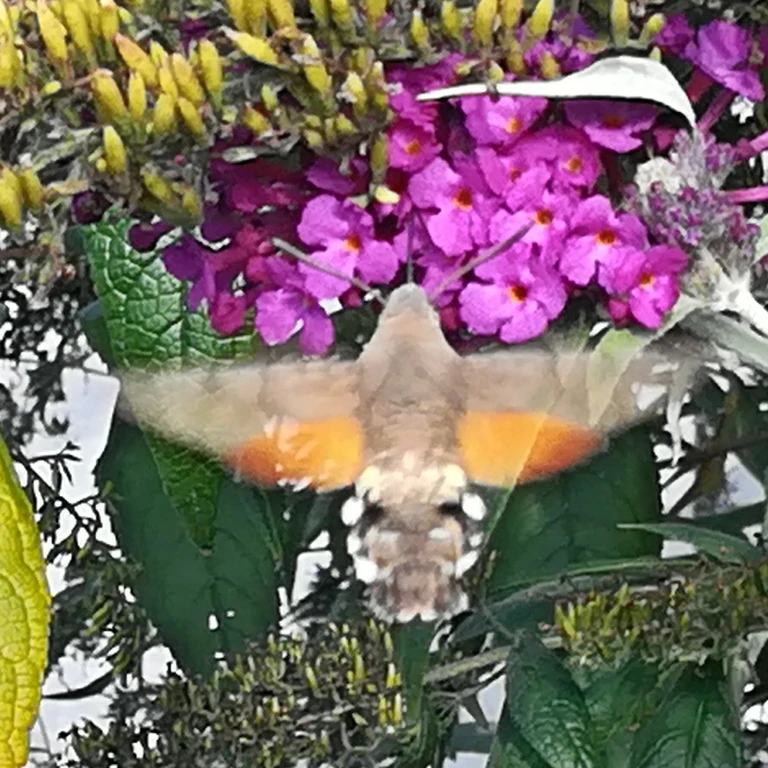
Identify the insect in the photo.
Macroglossum stellatarum
